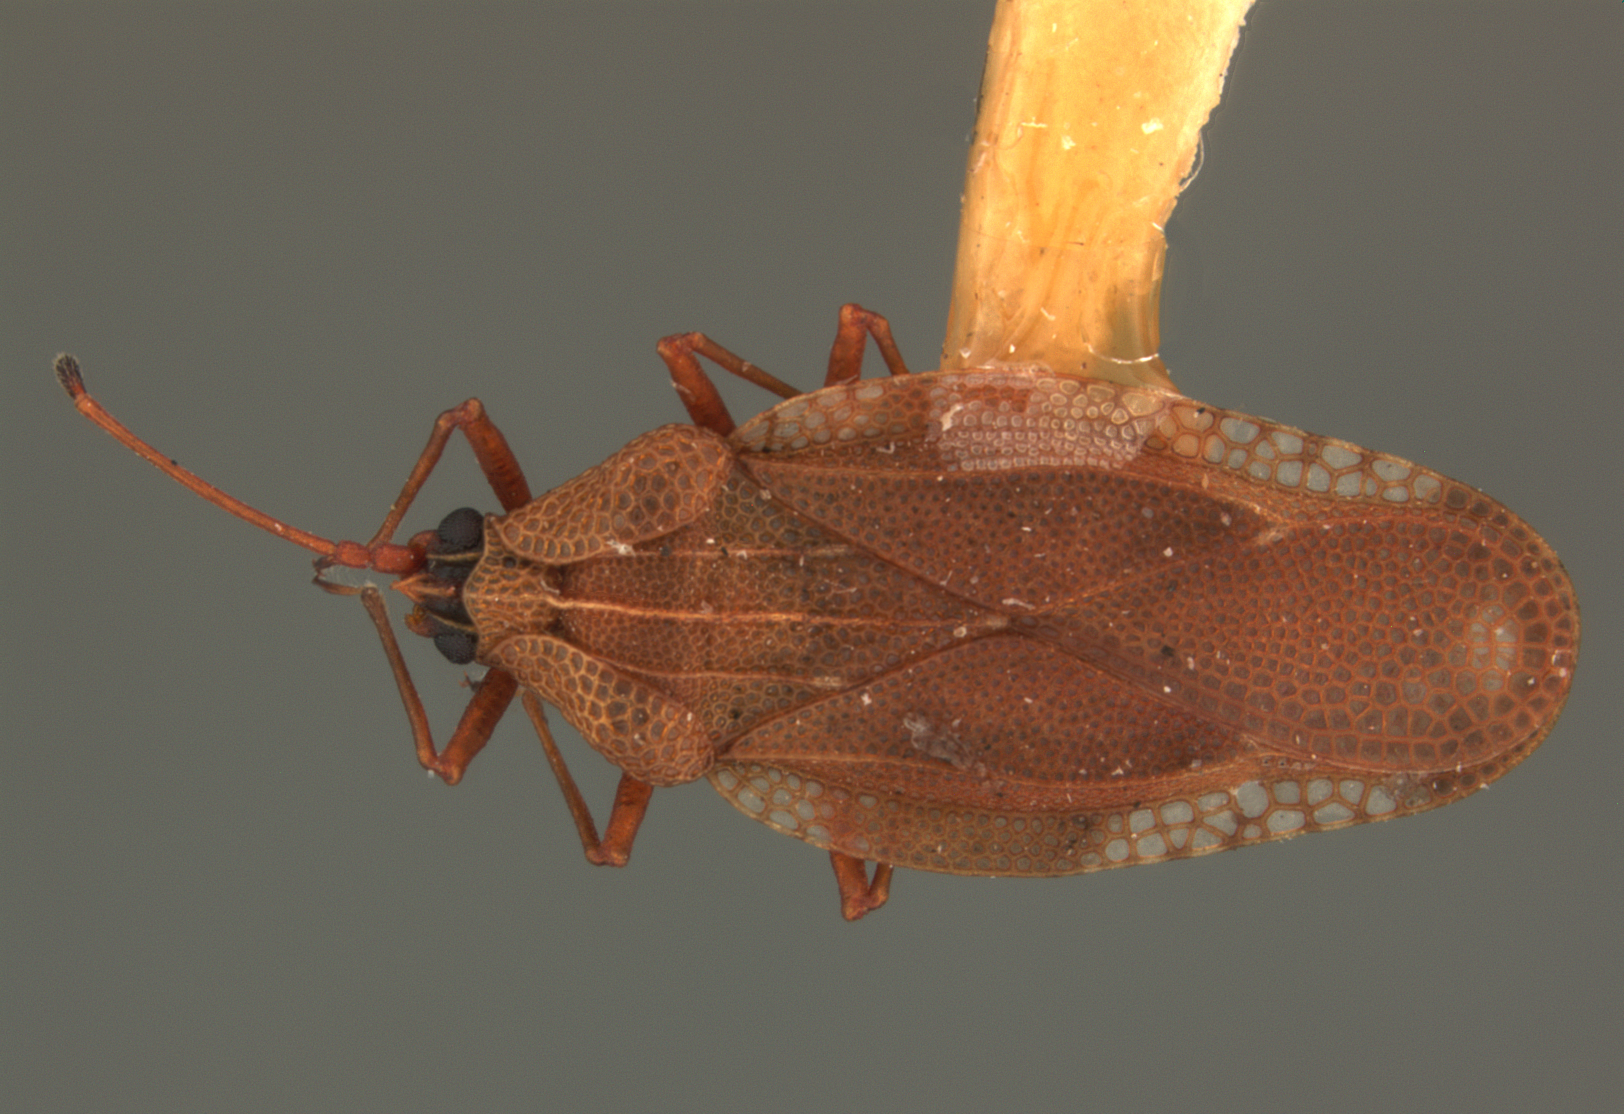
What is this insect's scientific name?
Physatocheila orientis
